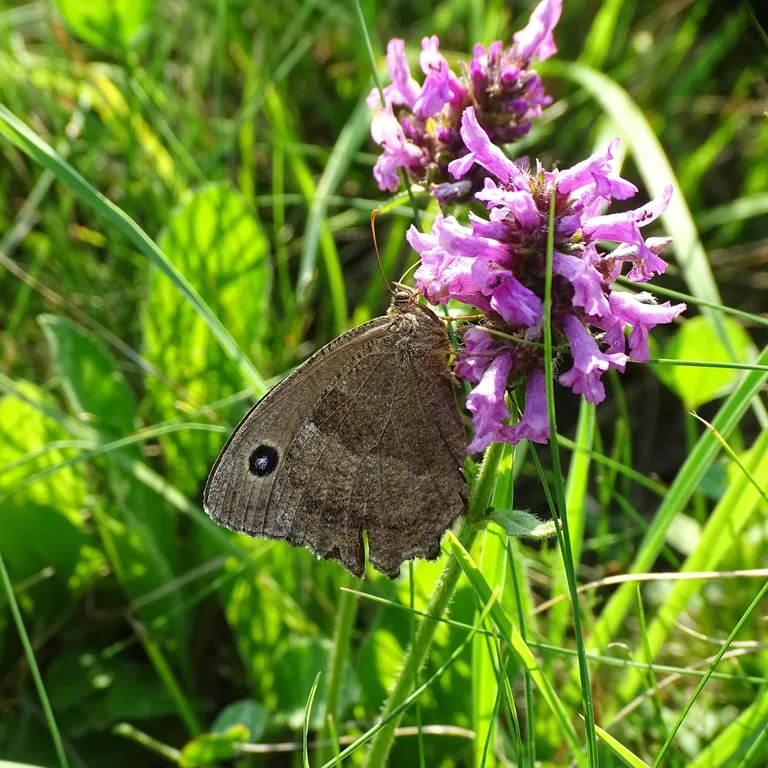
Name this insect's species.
Minois dryas
